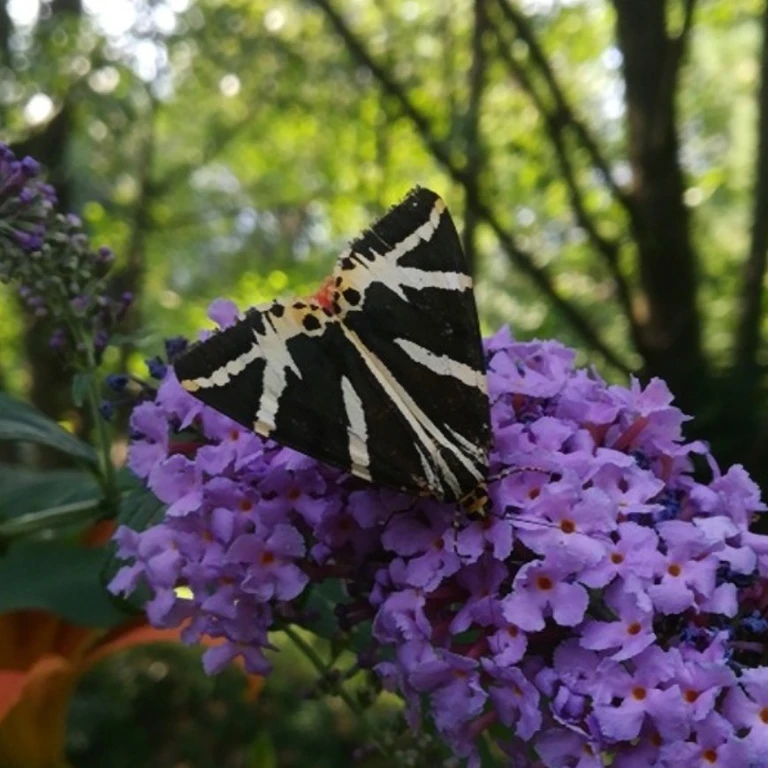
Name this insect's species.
Euplagia quadripunctaria
